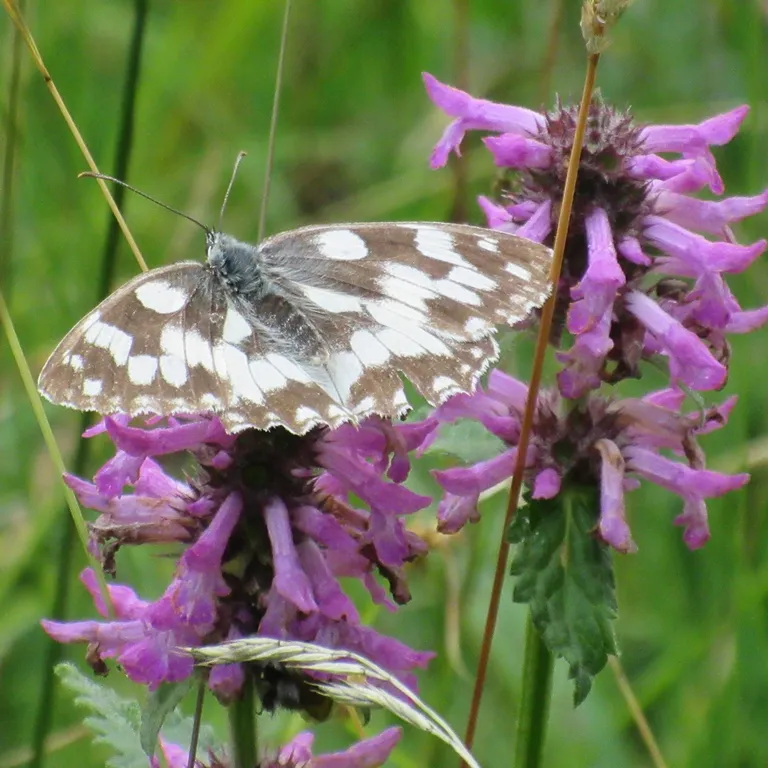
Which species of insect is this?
Melanargia galathea
